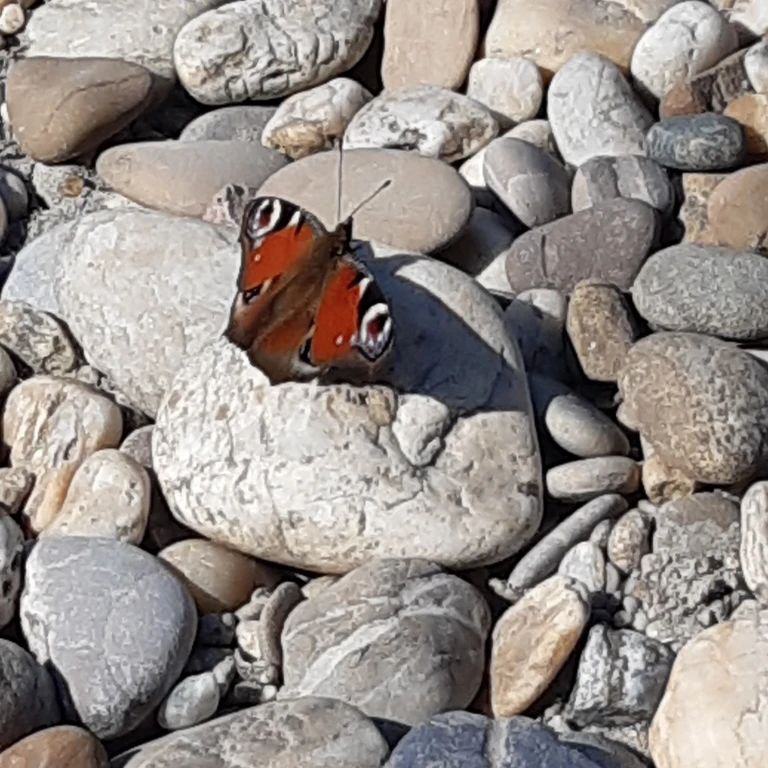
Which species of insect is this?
Aglais io
